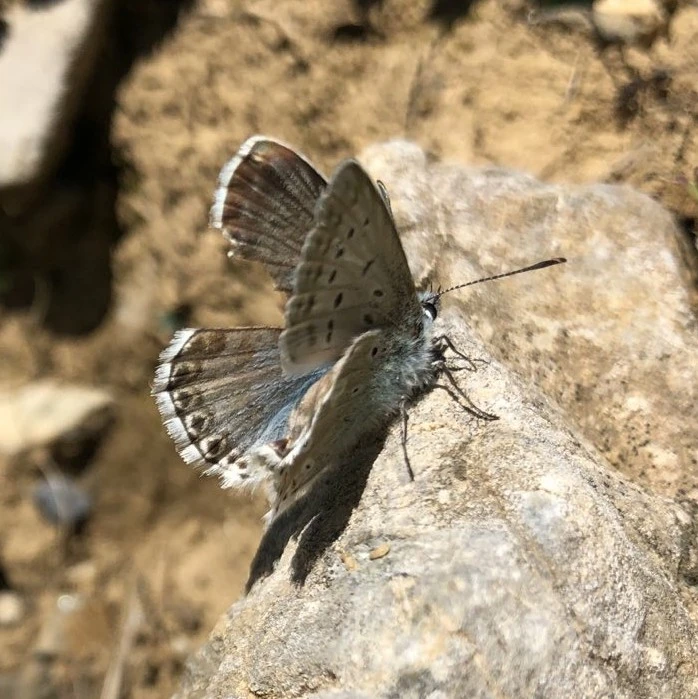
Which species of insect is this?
Lysandra coridon
